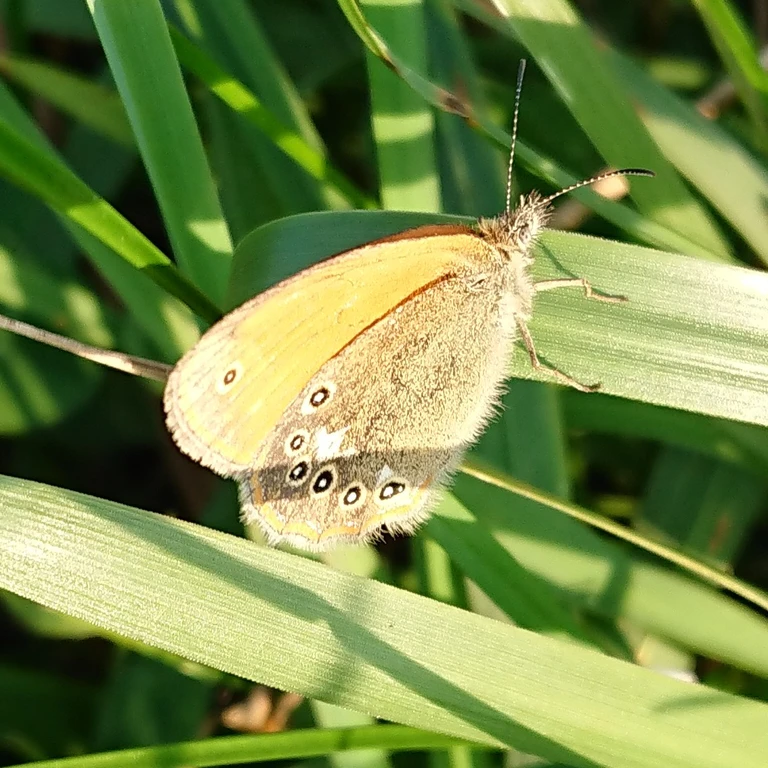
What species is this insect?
Coenonympha glycerion (also Coenonympha iphis)
